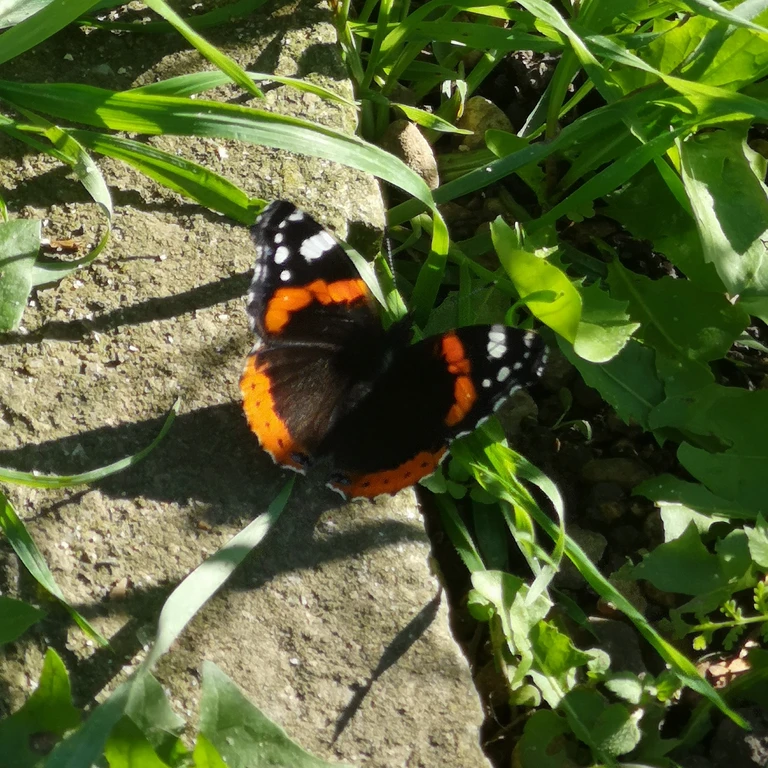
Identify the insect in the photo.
Vanessa atalanta
